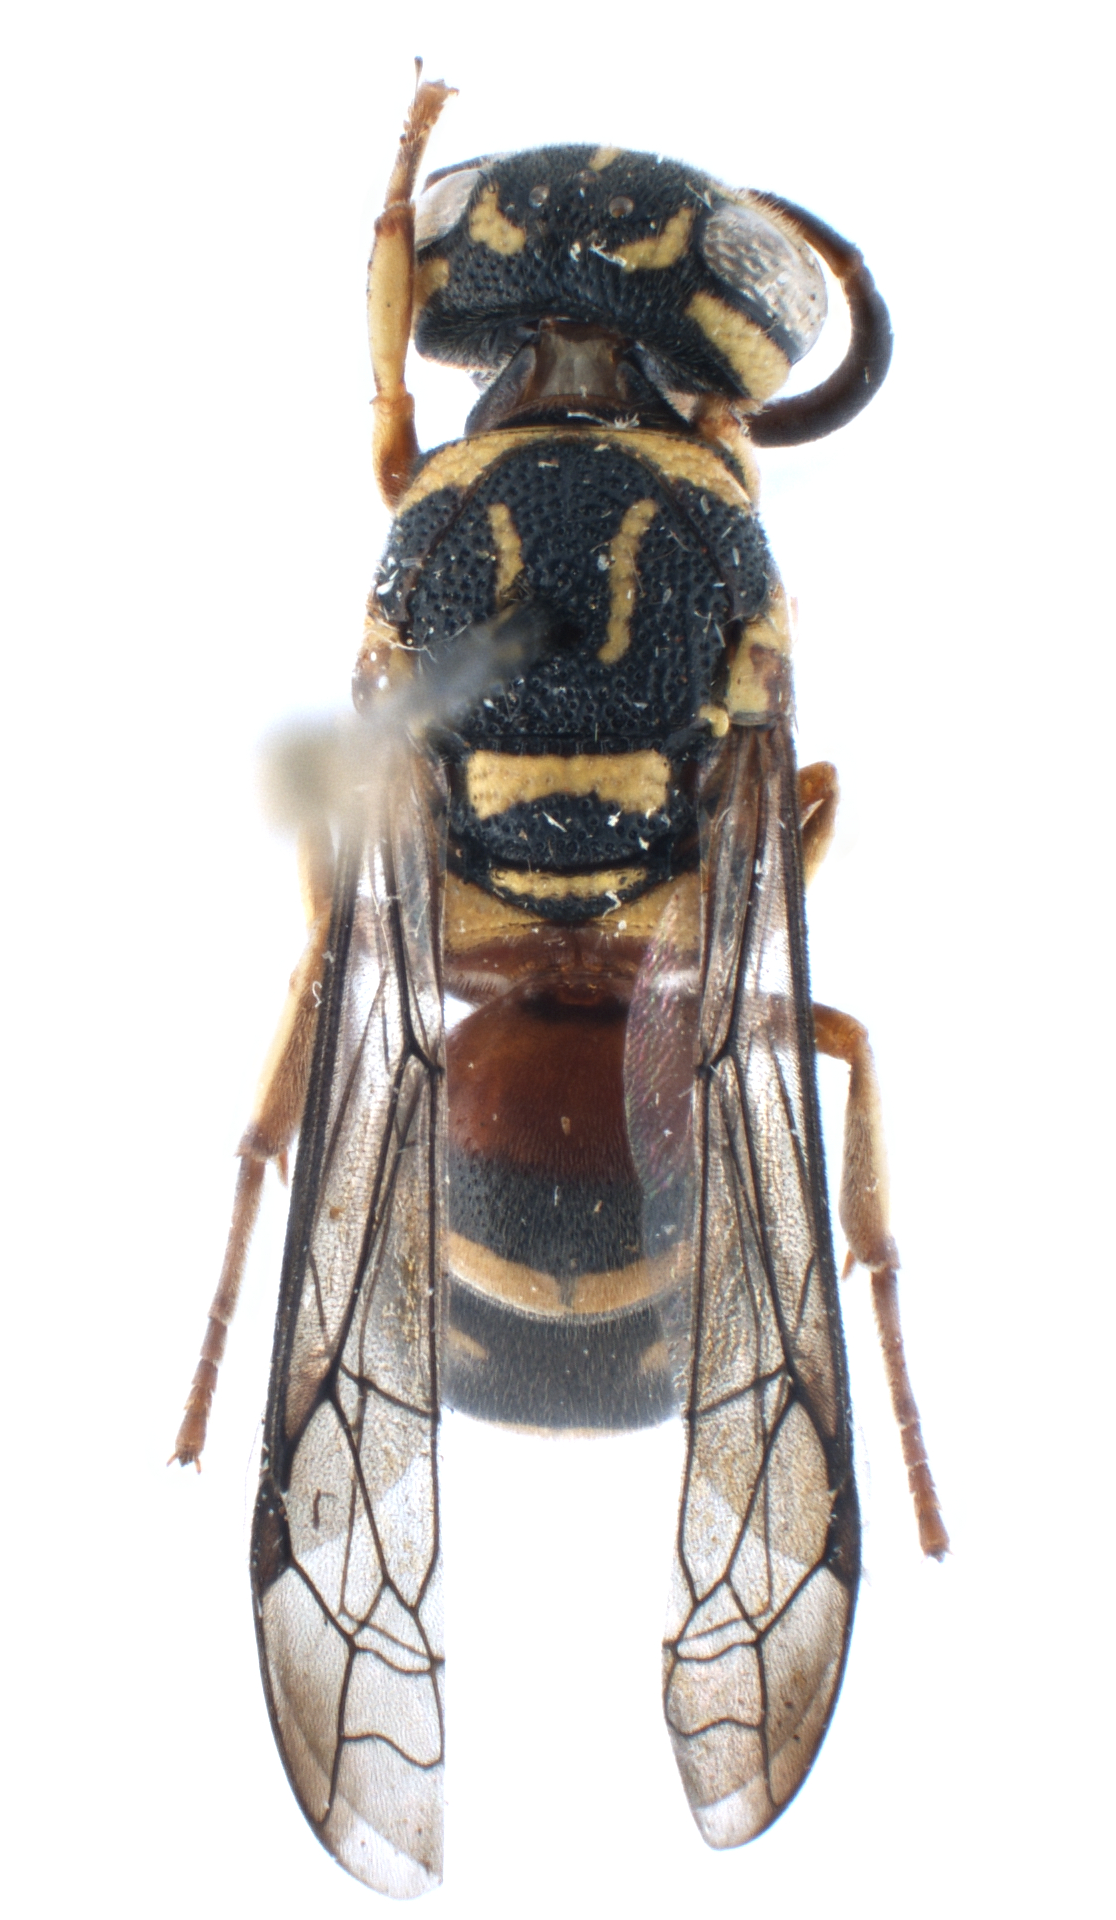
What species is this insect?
Stenodyneriellus wickwari
